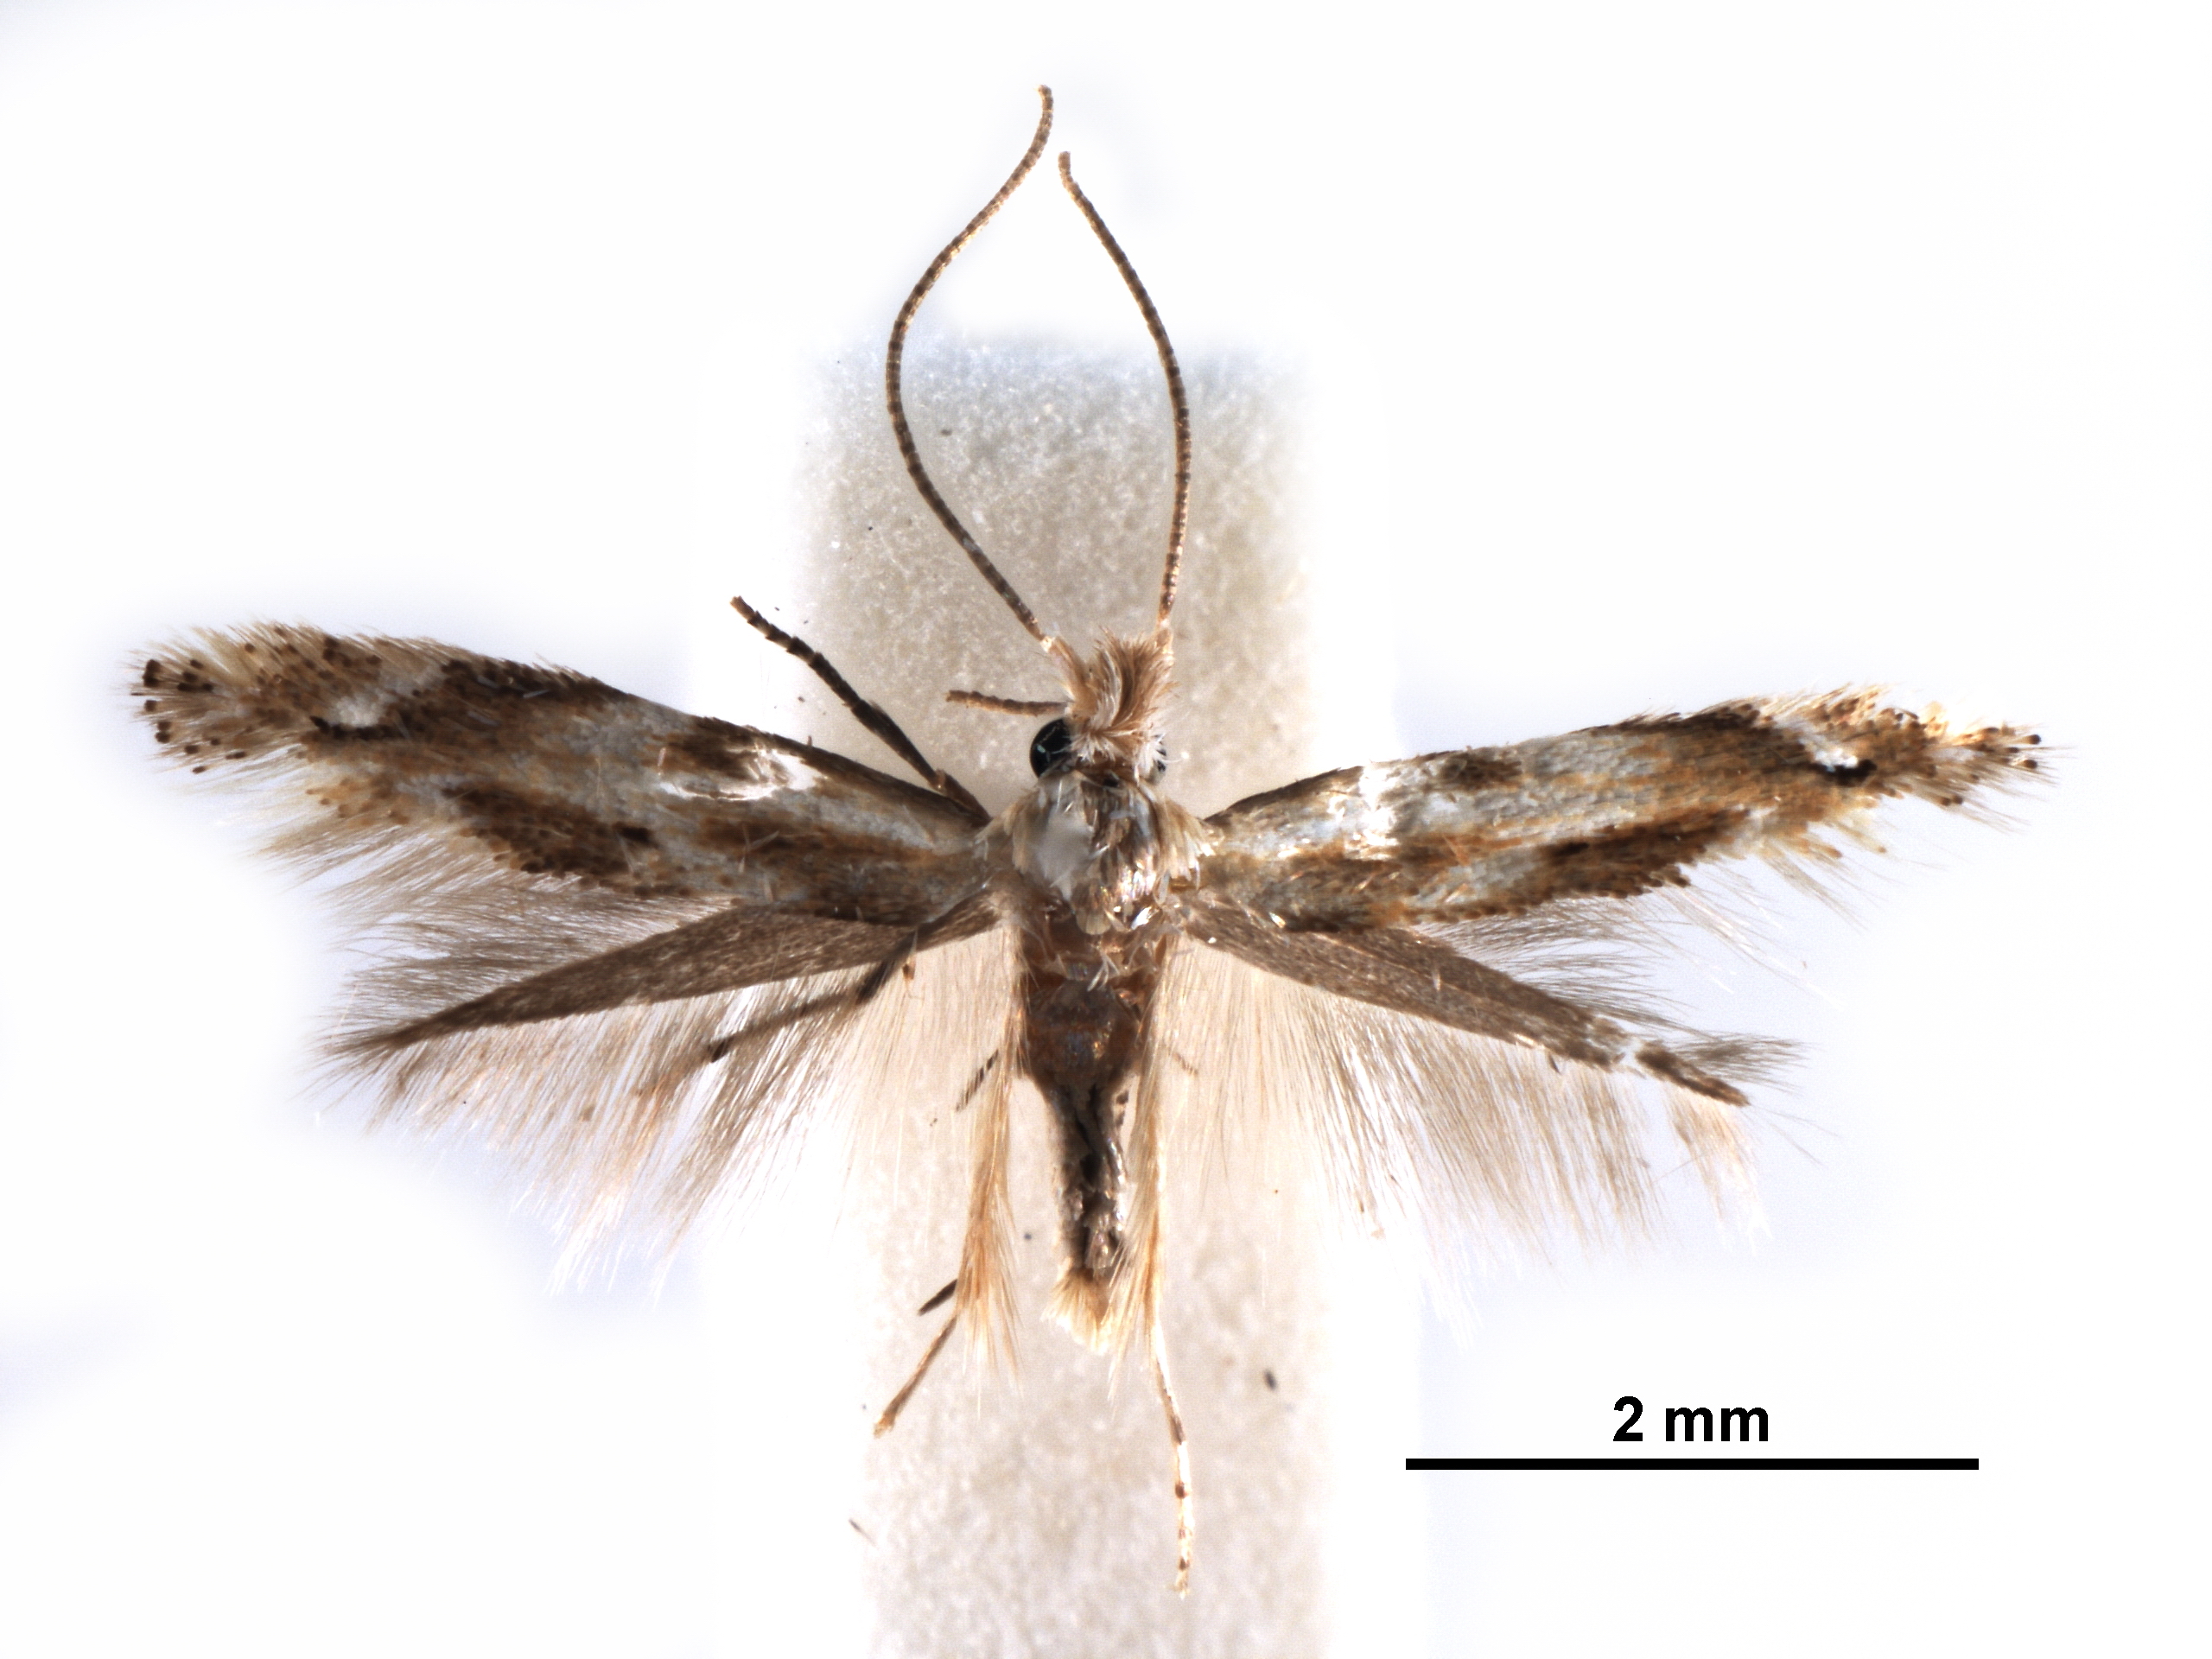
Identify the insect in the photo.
Bucculatrix rhombophora
